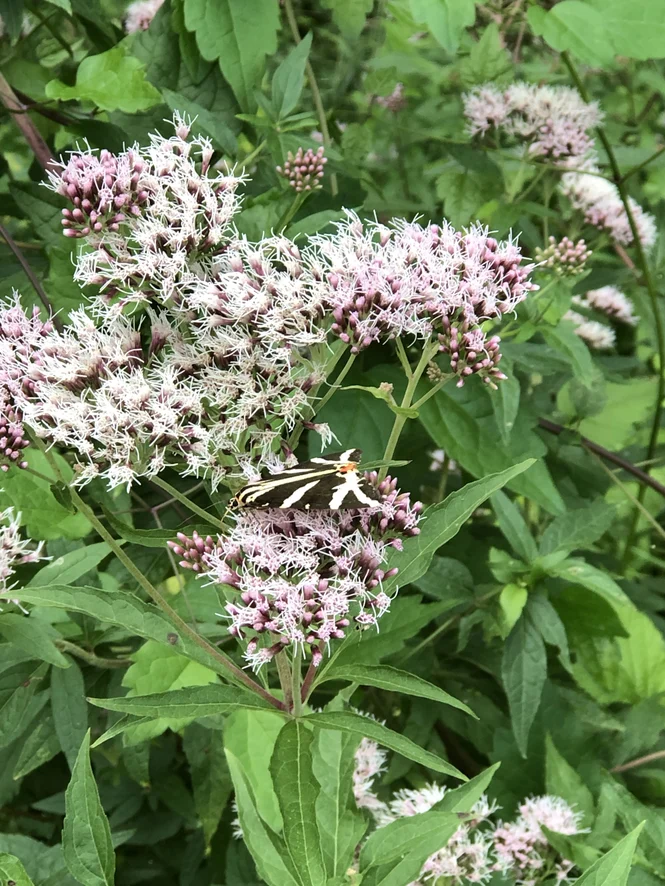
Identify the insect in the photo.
Euplagia quadripunctaria
